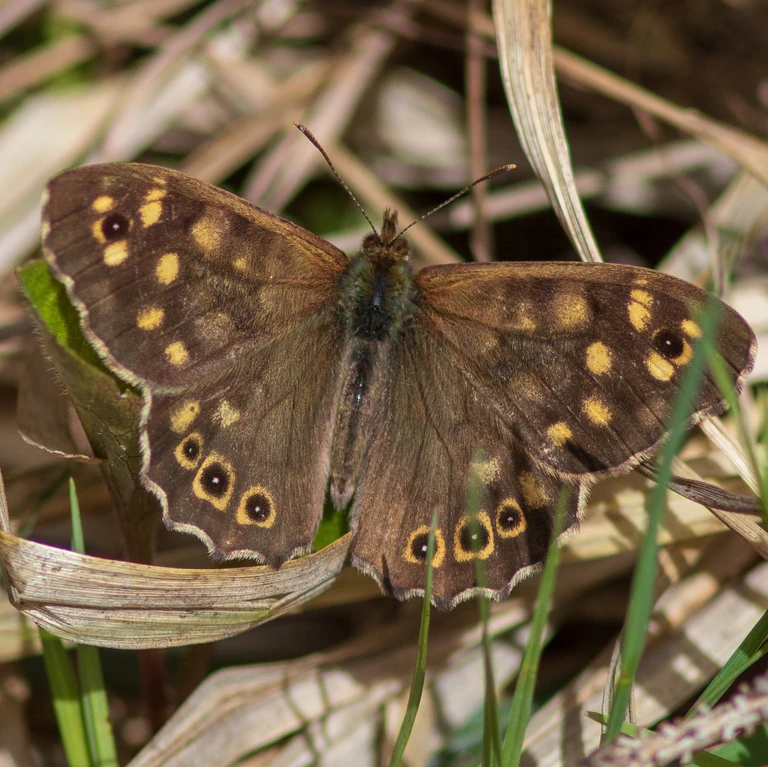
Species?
Pararge aegeria
